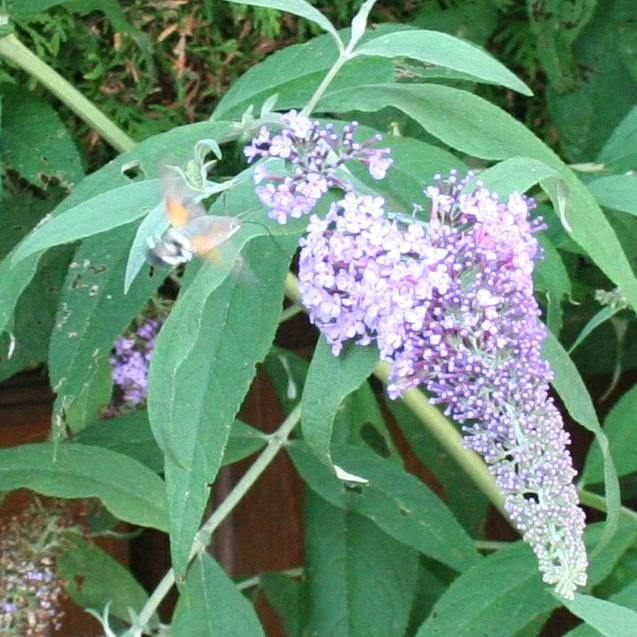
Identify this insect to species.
Macroglossum stellatarum
